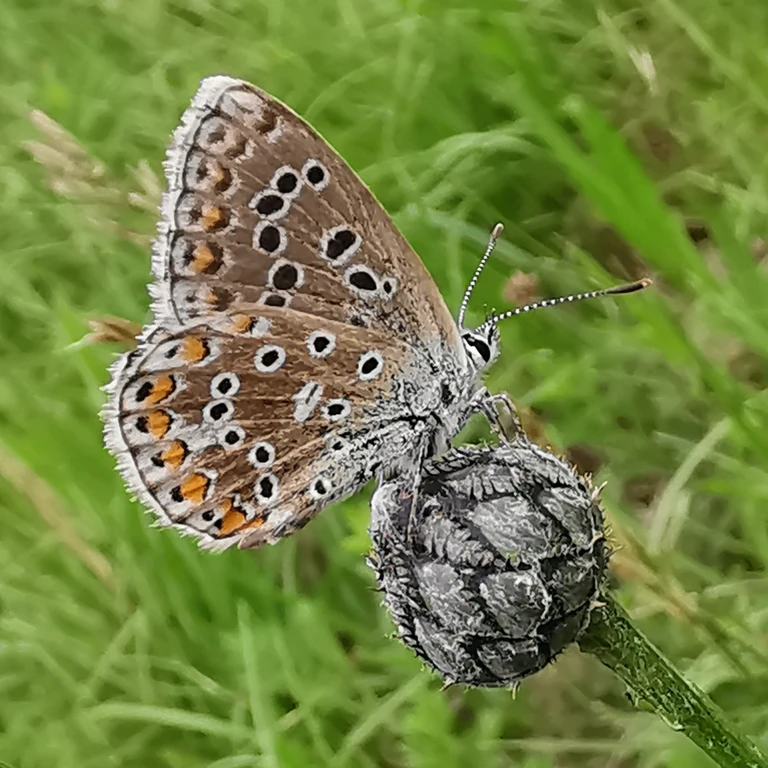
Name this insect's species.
Polyommatus icarus
